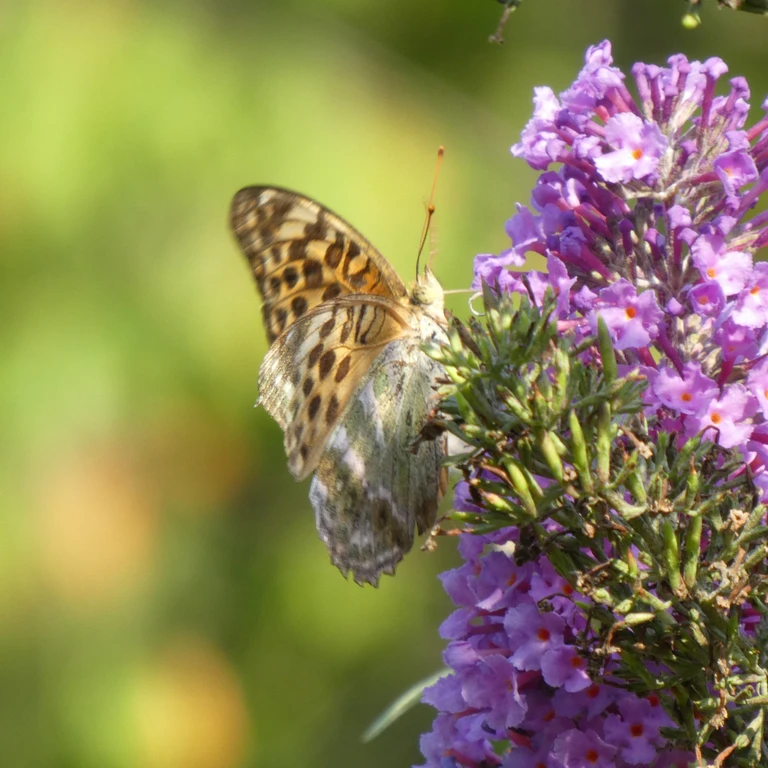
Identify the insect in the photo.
Argynnis paphia
